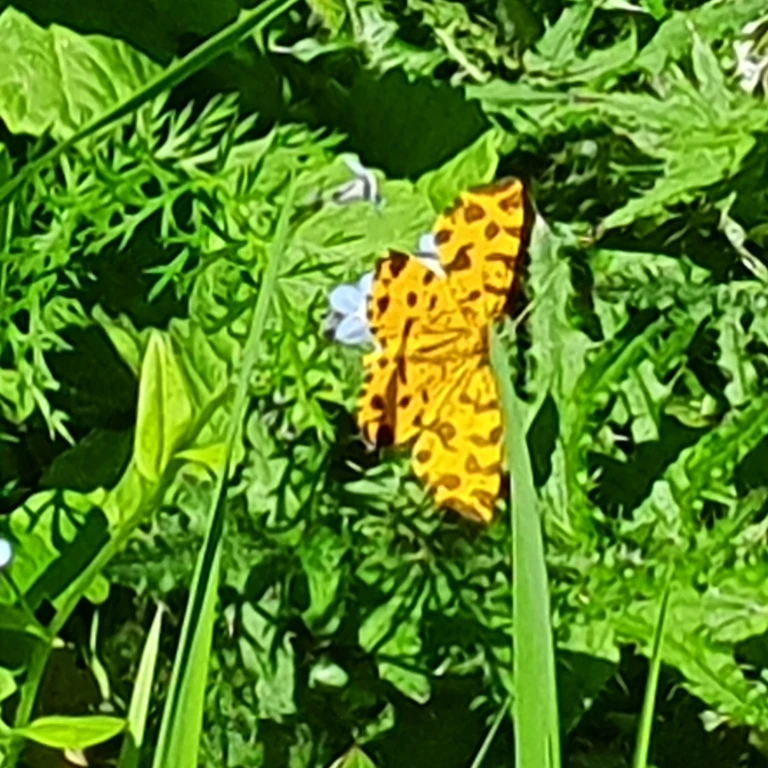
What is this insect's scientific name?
Pseudopanthera macularia
